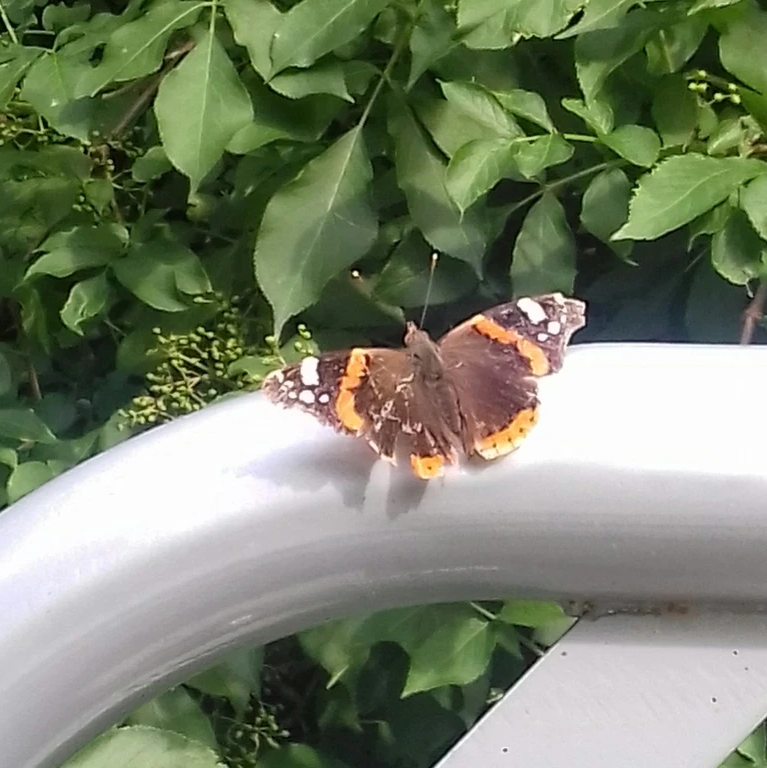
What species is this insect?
Vanessa atalanta
